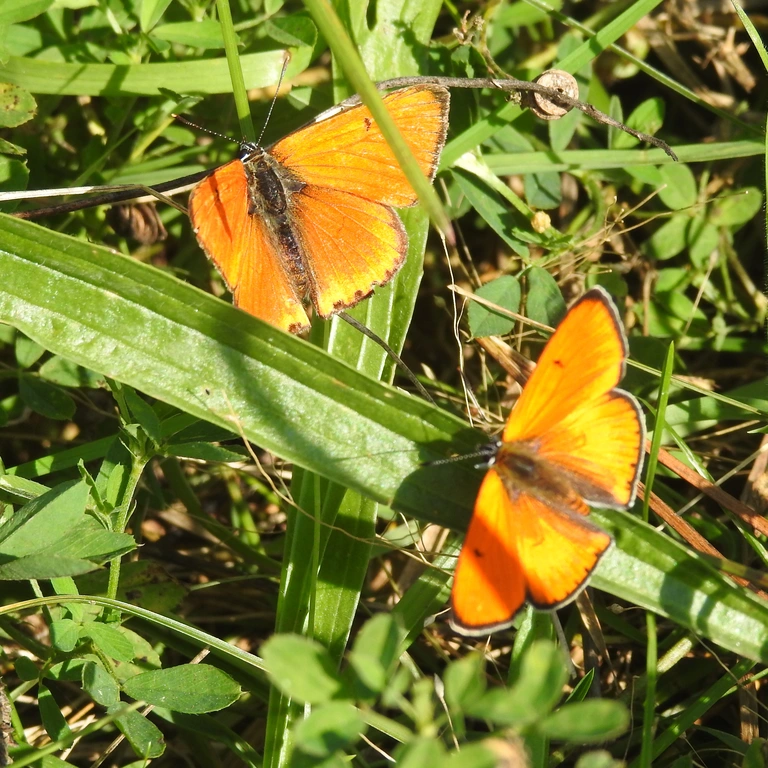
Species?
Lycaena dispar
